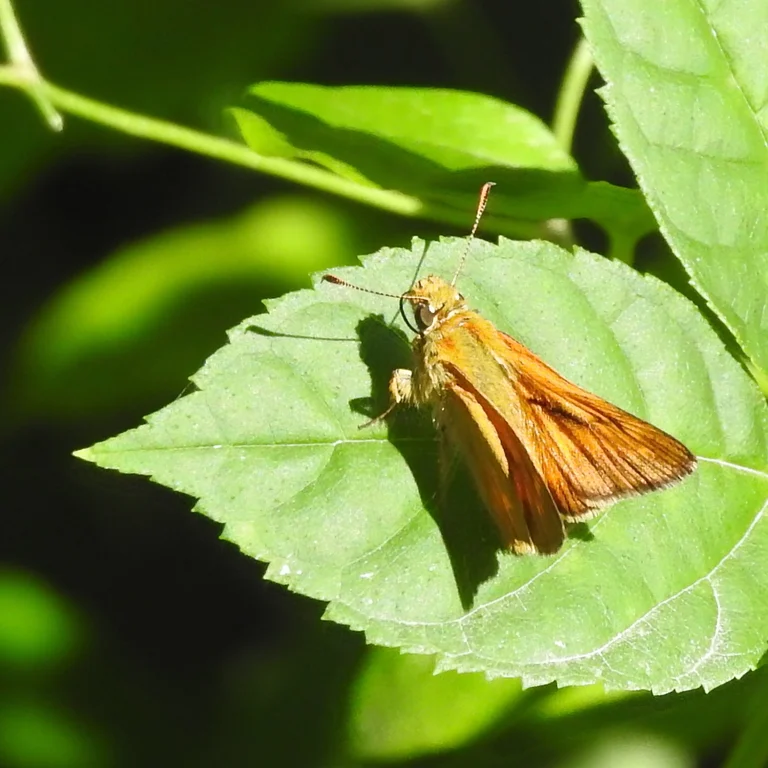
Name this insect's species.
Ochlodes sylvanus (also Ochlodes venata)
